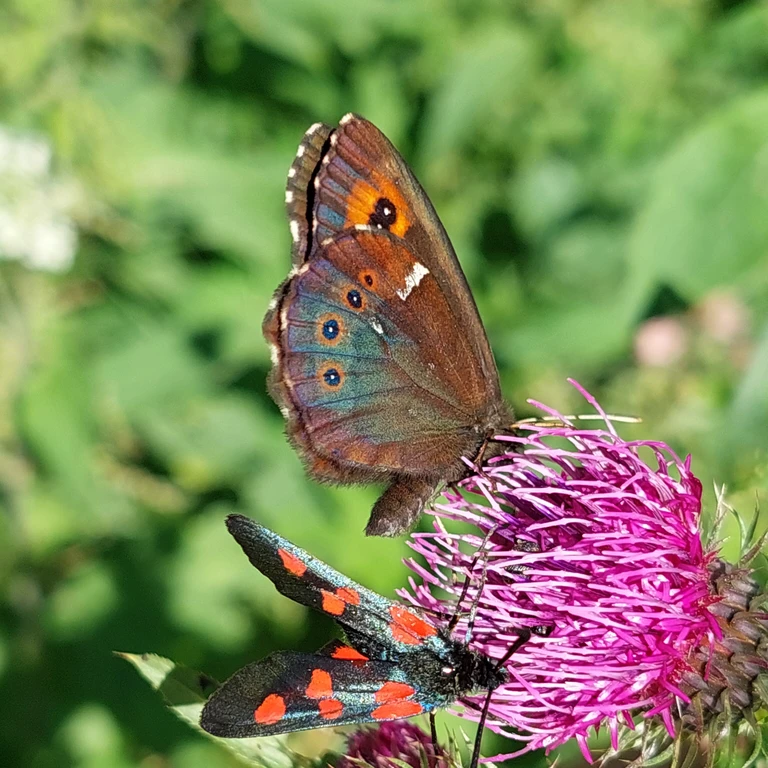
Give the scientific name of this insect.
Erebia ligea
